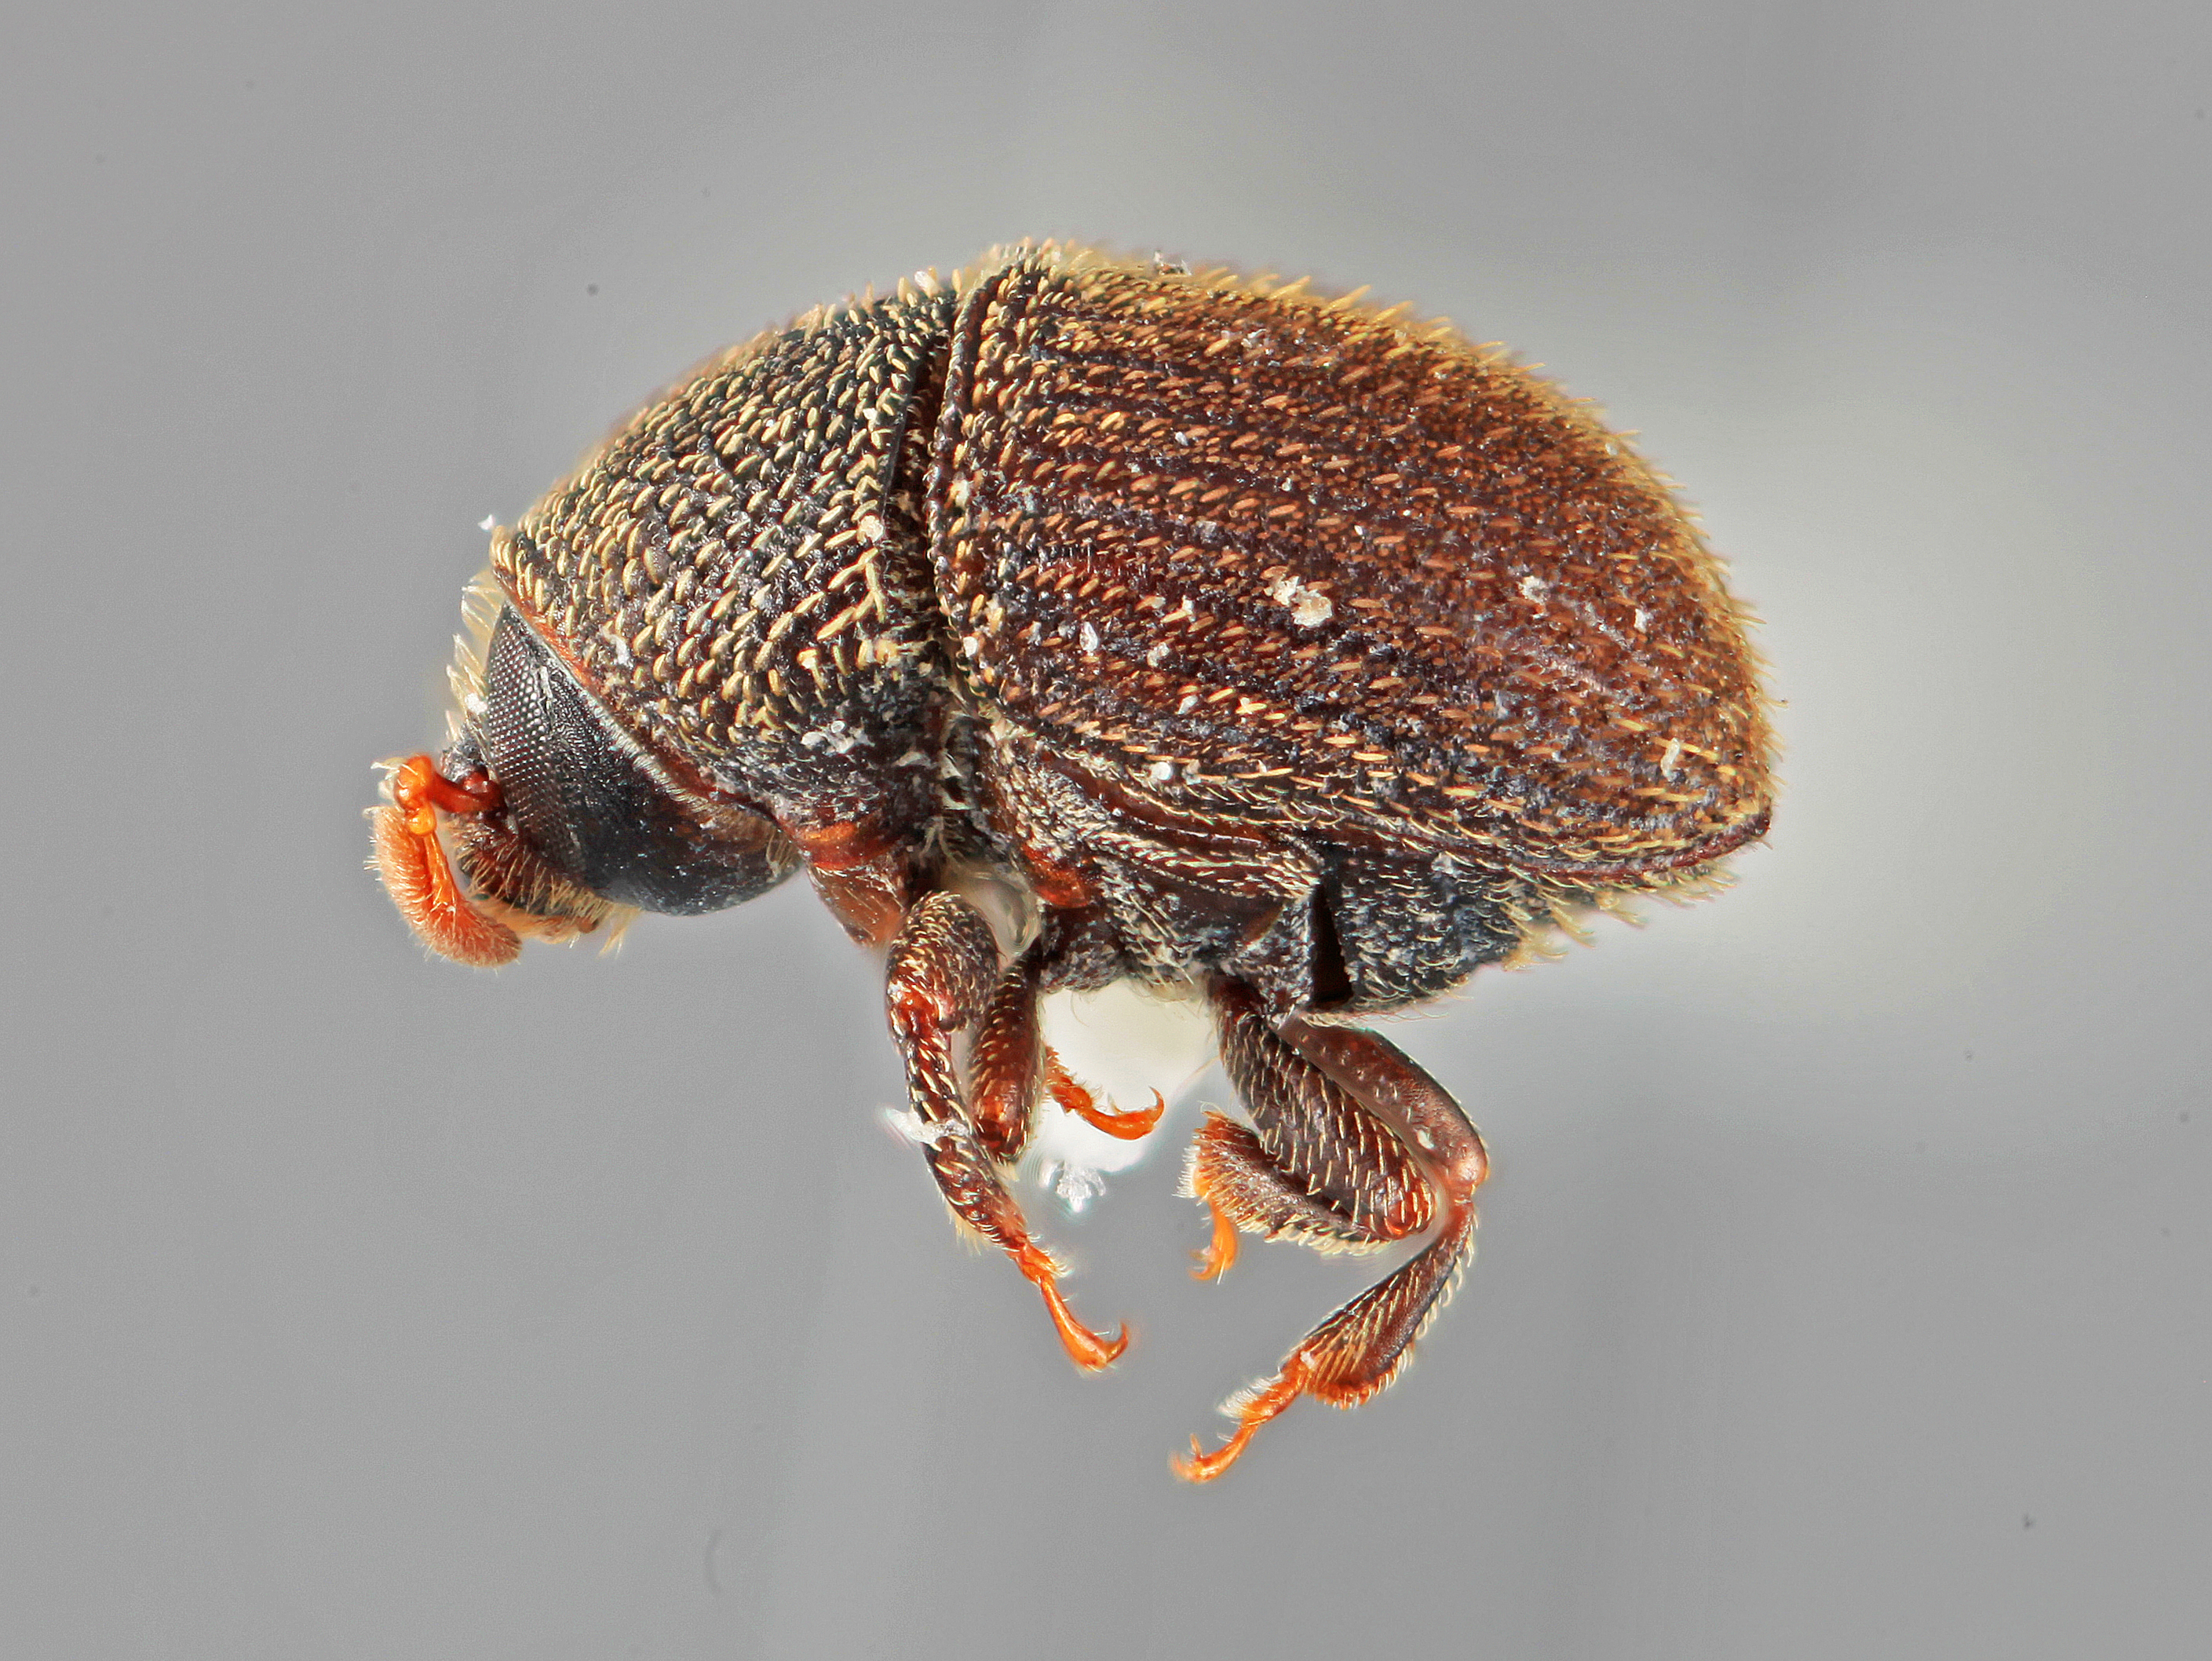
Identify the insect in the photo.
Chramesus vinealis
